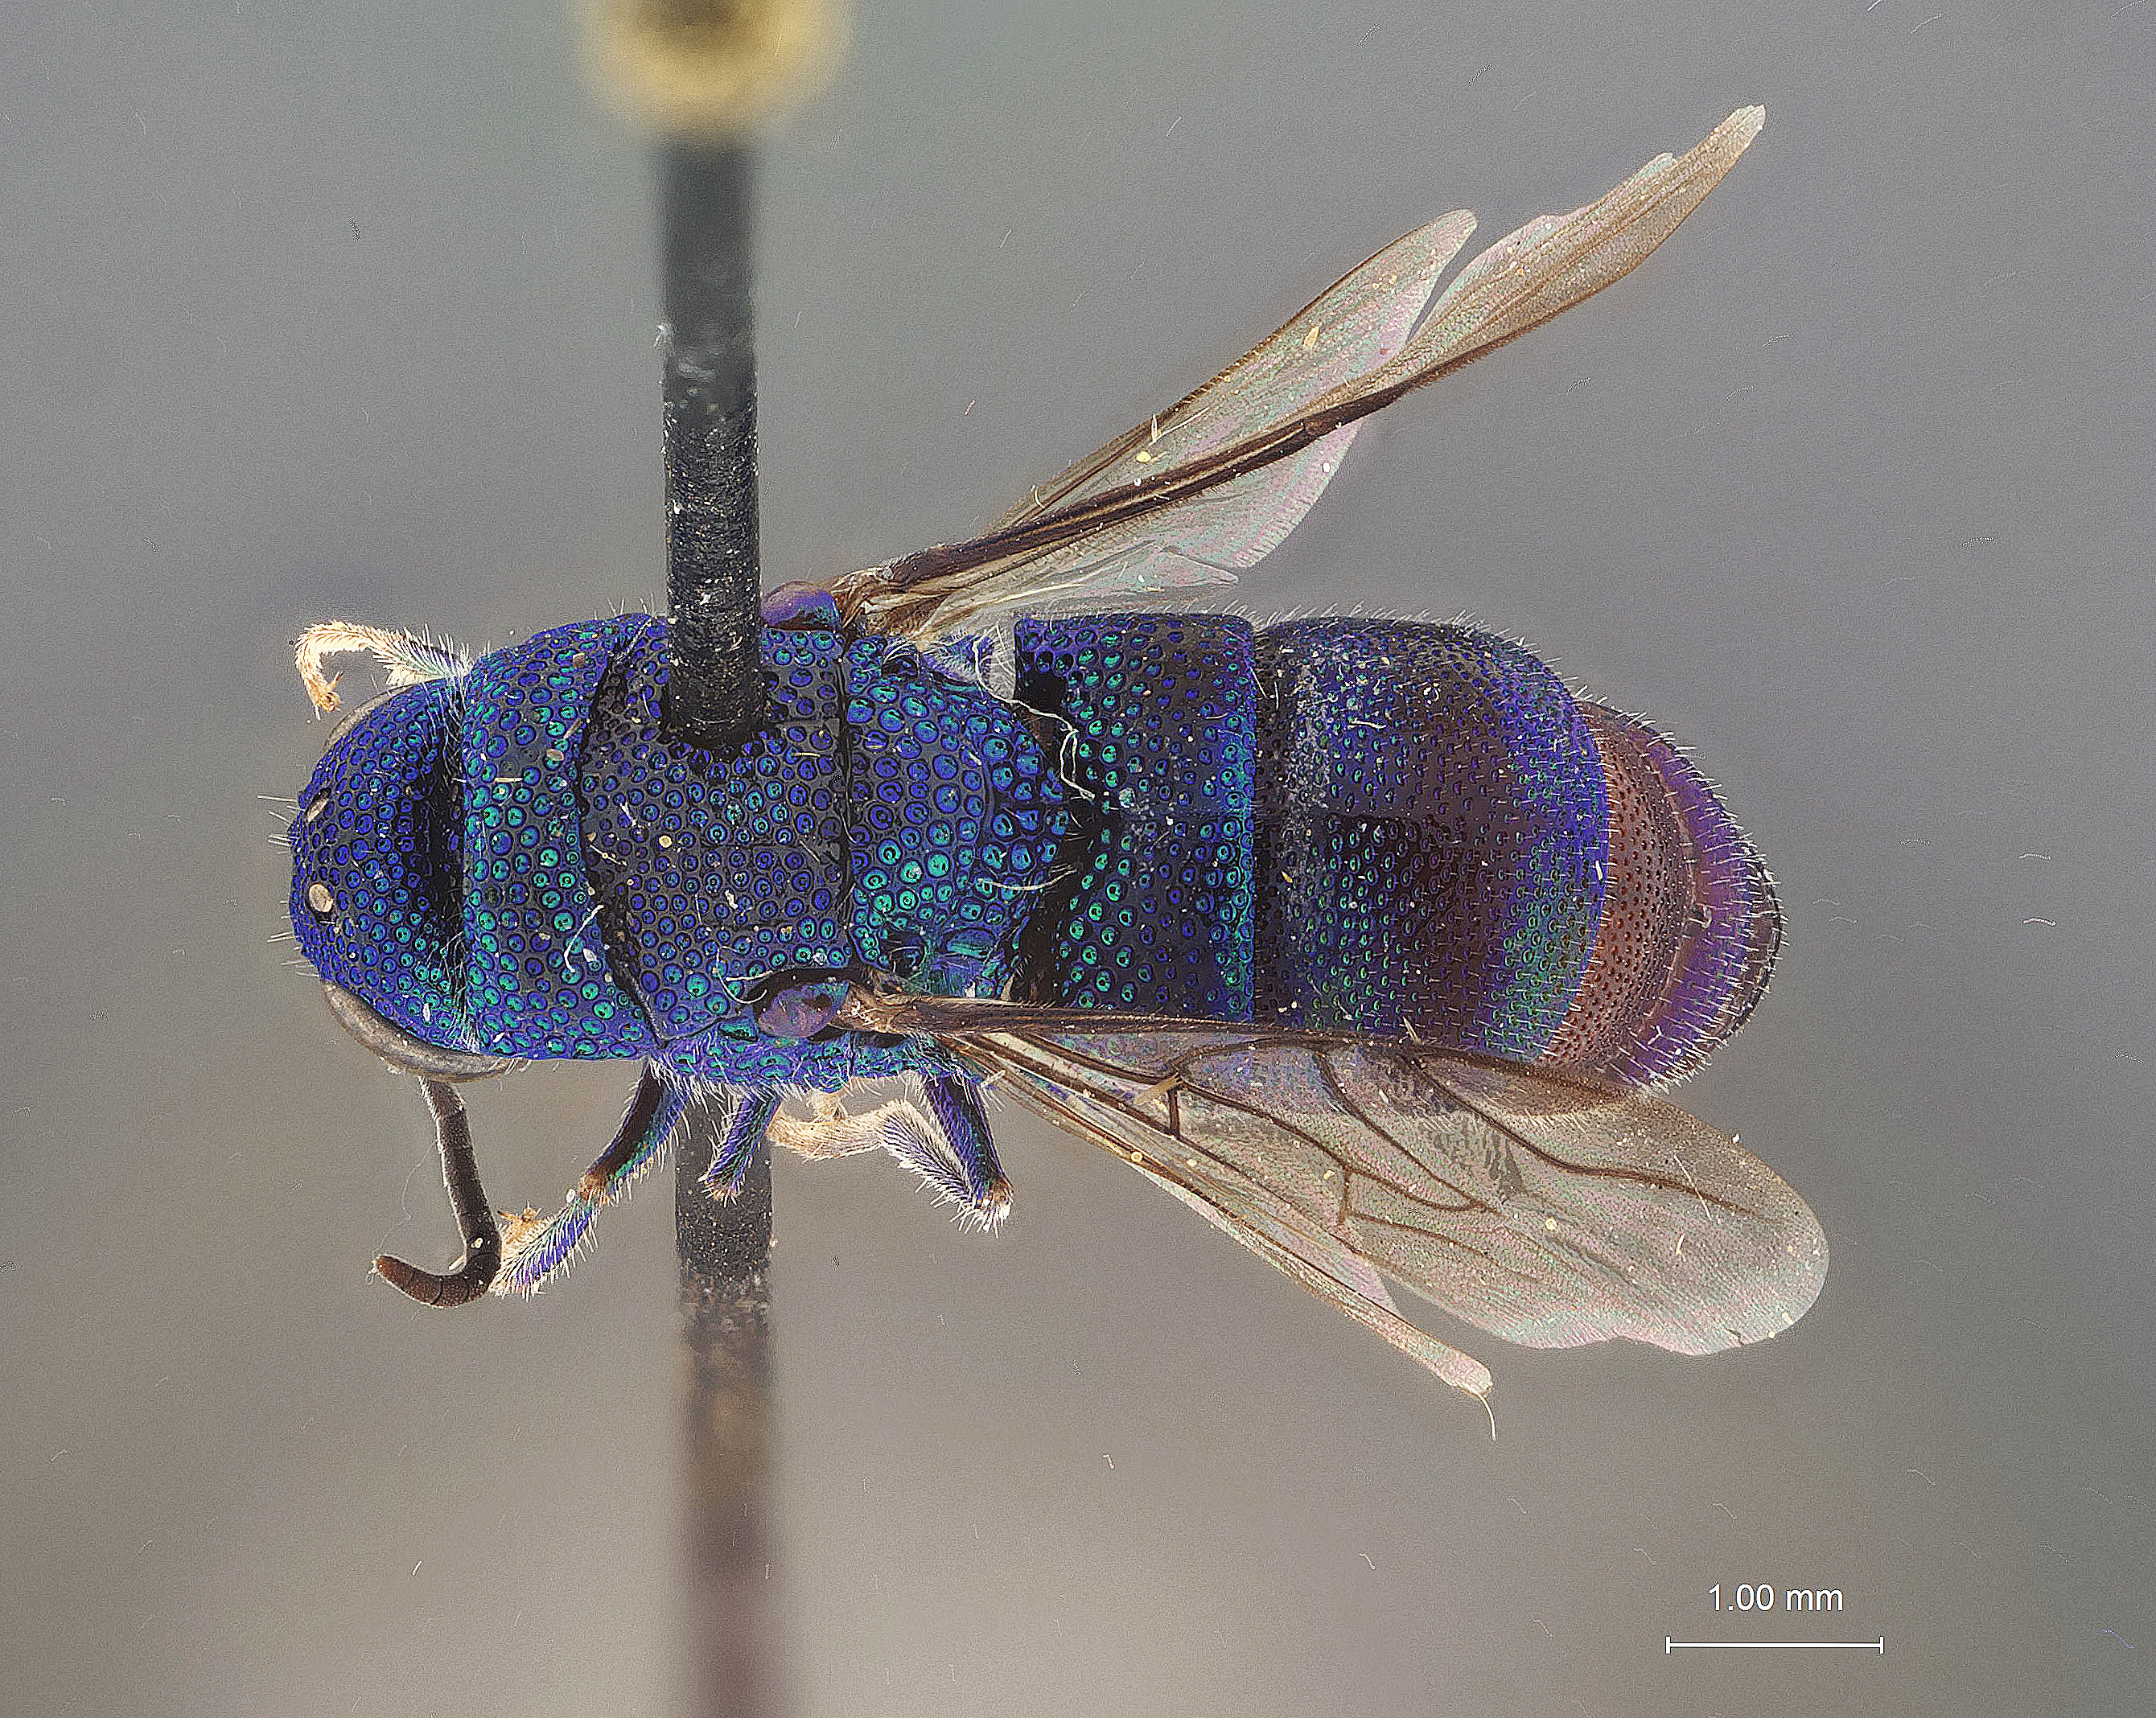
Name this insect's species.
Ipsiura venezuelana
